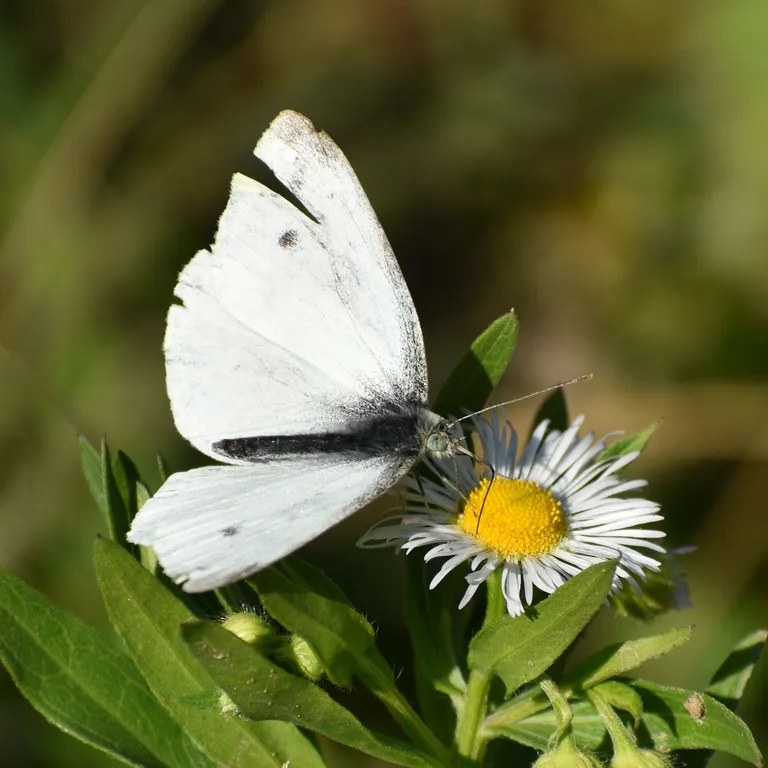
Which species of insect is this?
Pieris rapae
